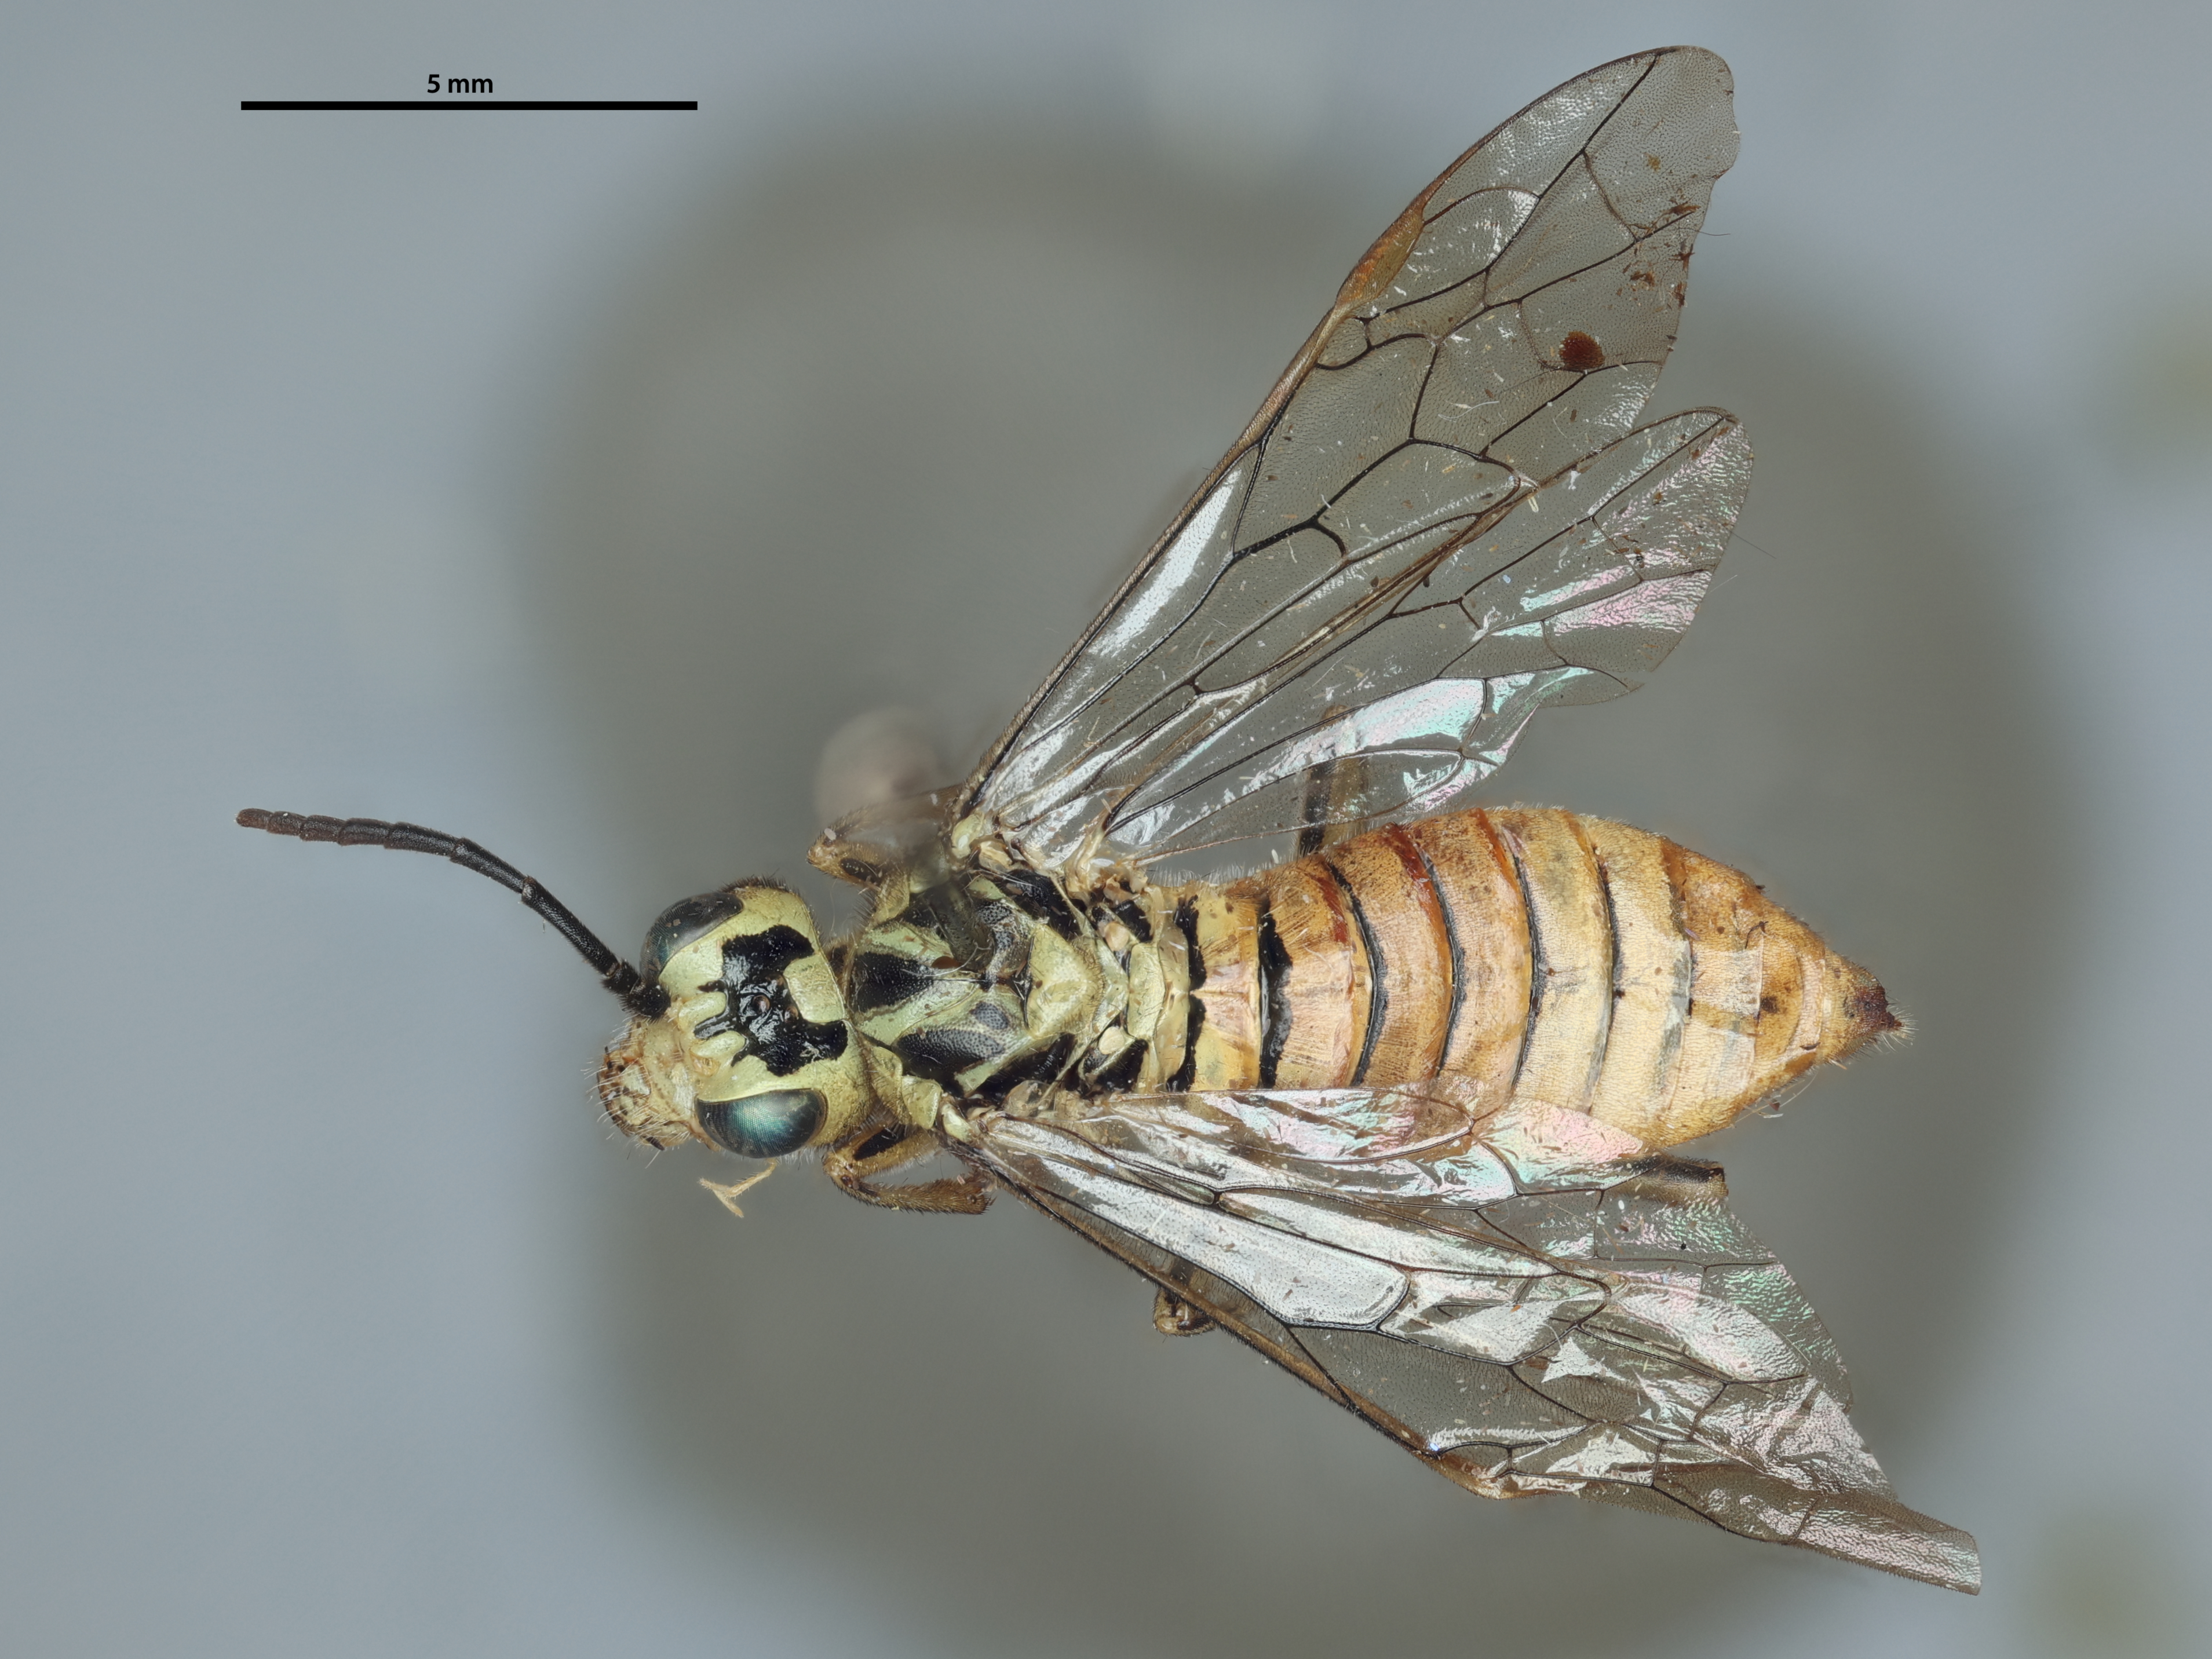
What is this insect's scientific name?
Tenthredo bullifera
